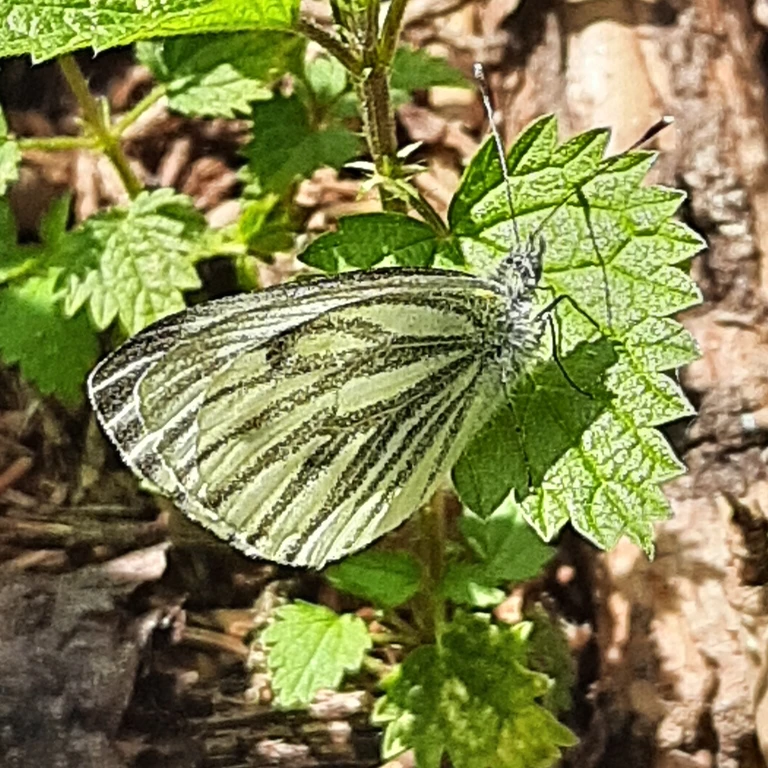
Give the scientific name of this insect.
Pieris napi
